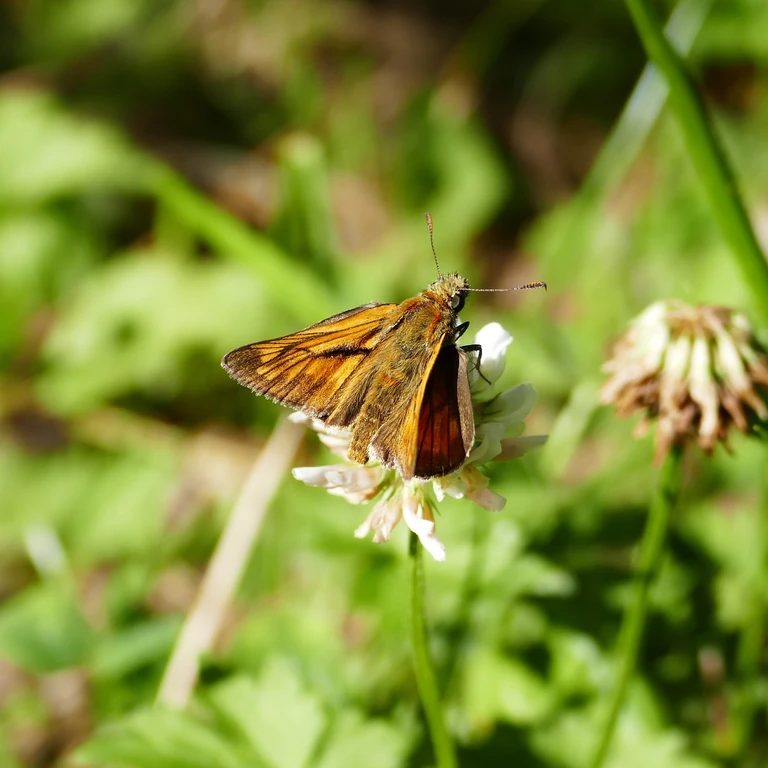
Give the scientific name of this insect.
Ochlodes sylvanus (also Ochlodes venata)
